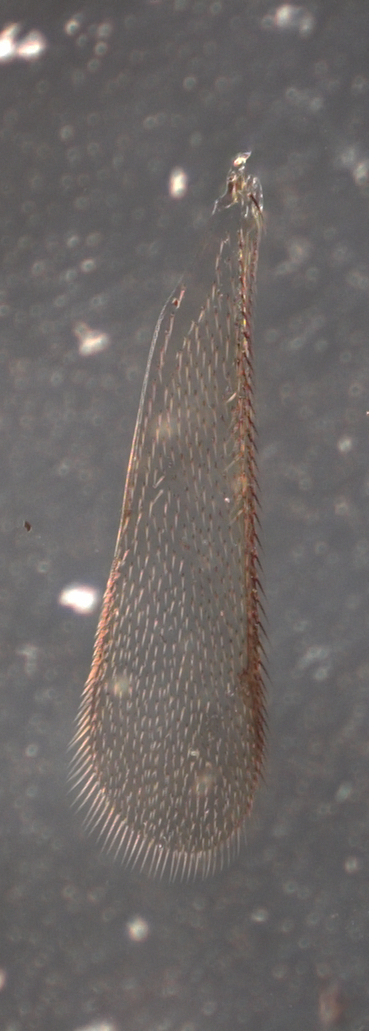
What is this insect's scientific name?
Elasmus cyanomontanus
